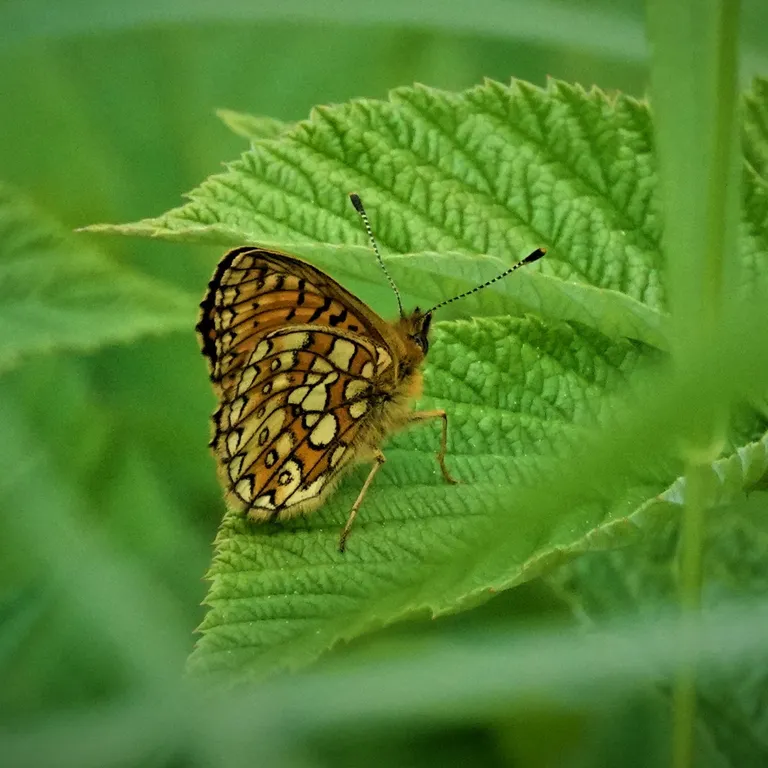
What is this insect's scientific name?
Boloria eunomia
